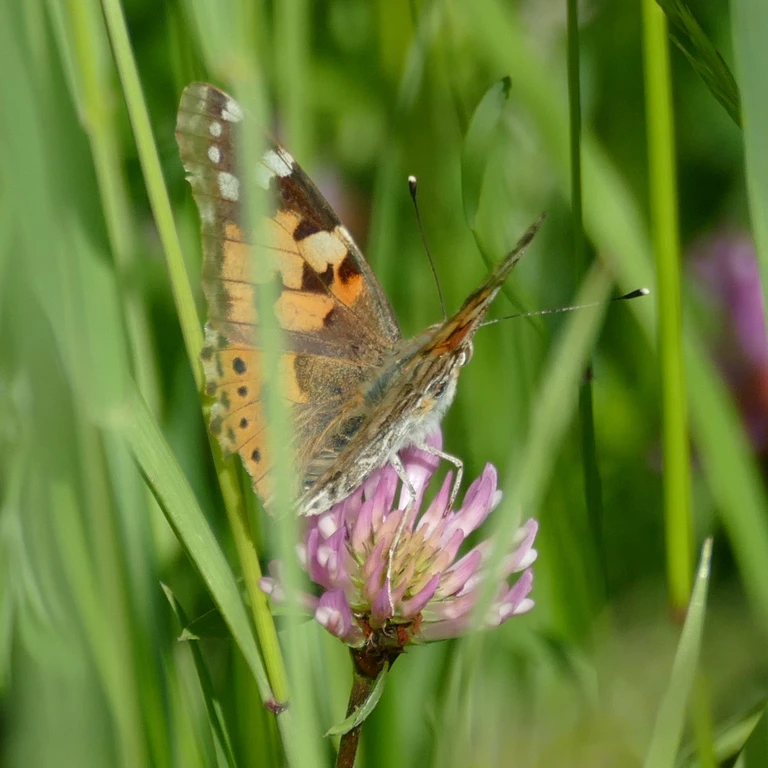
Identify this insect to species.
Vanessa cardui
